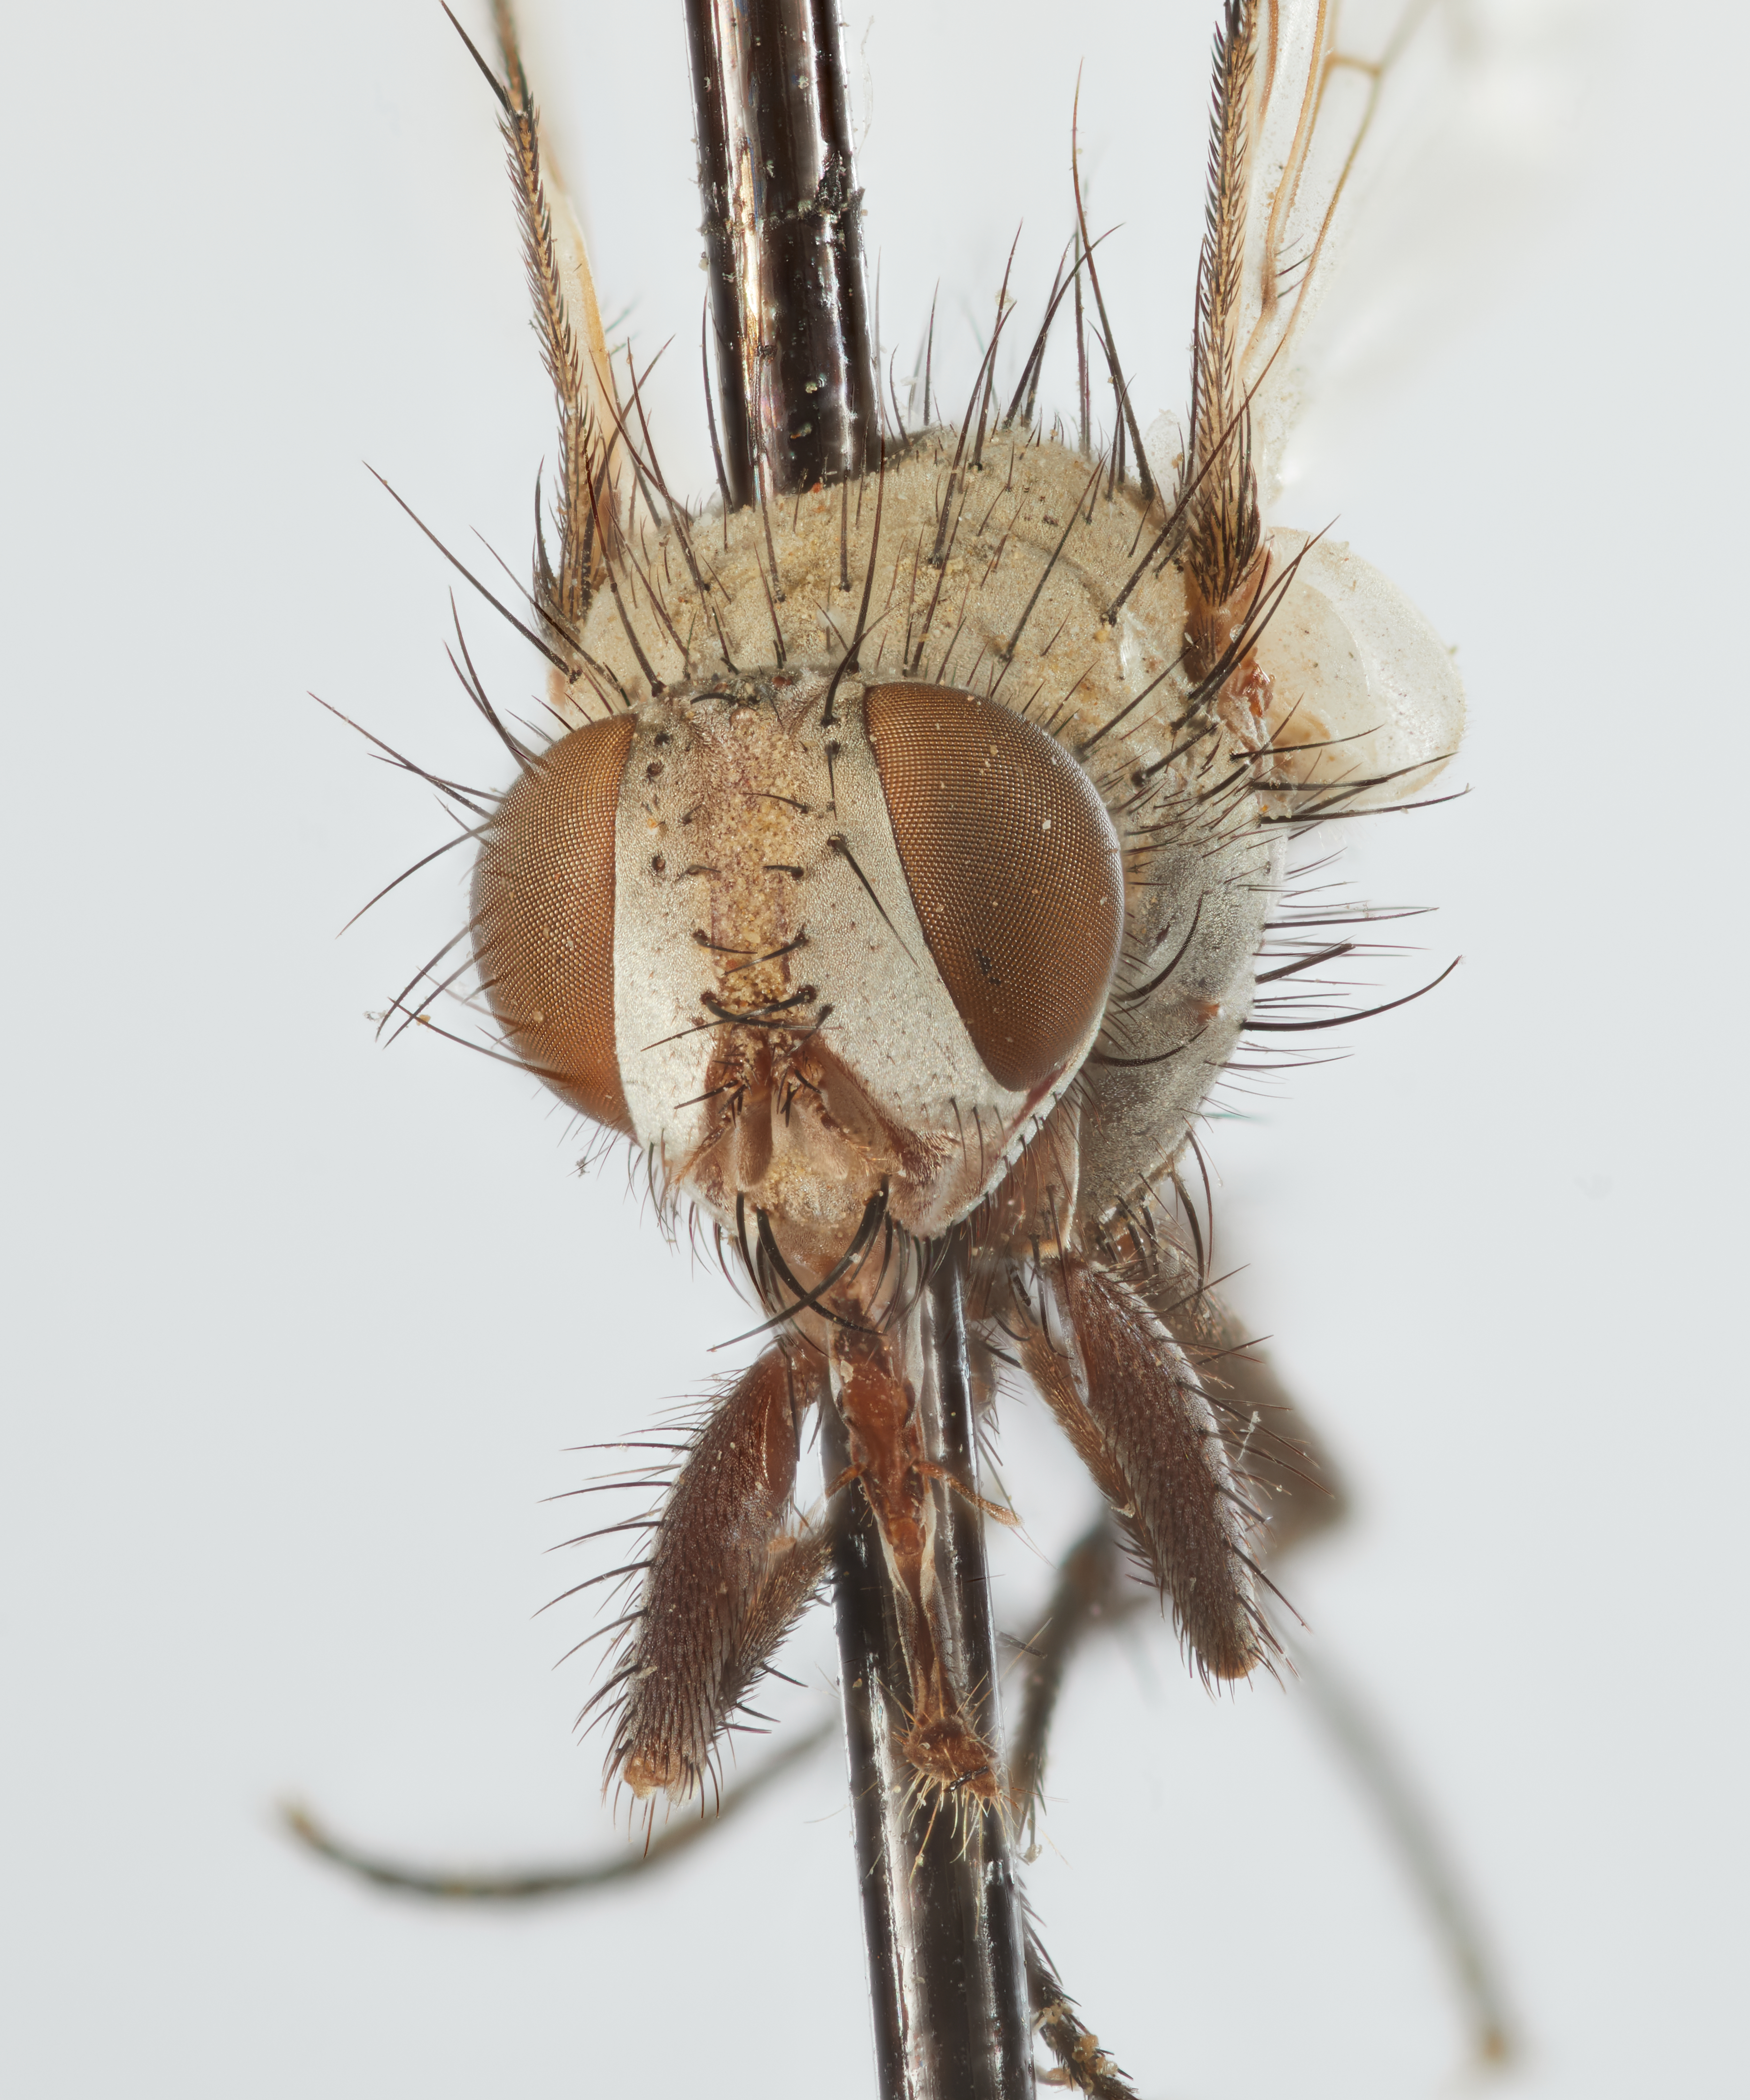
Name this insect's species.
Microchaetina arida
